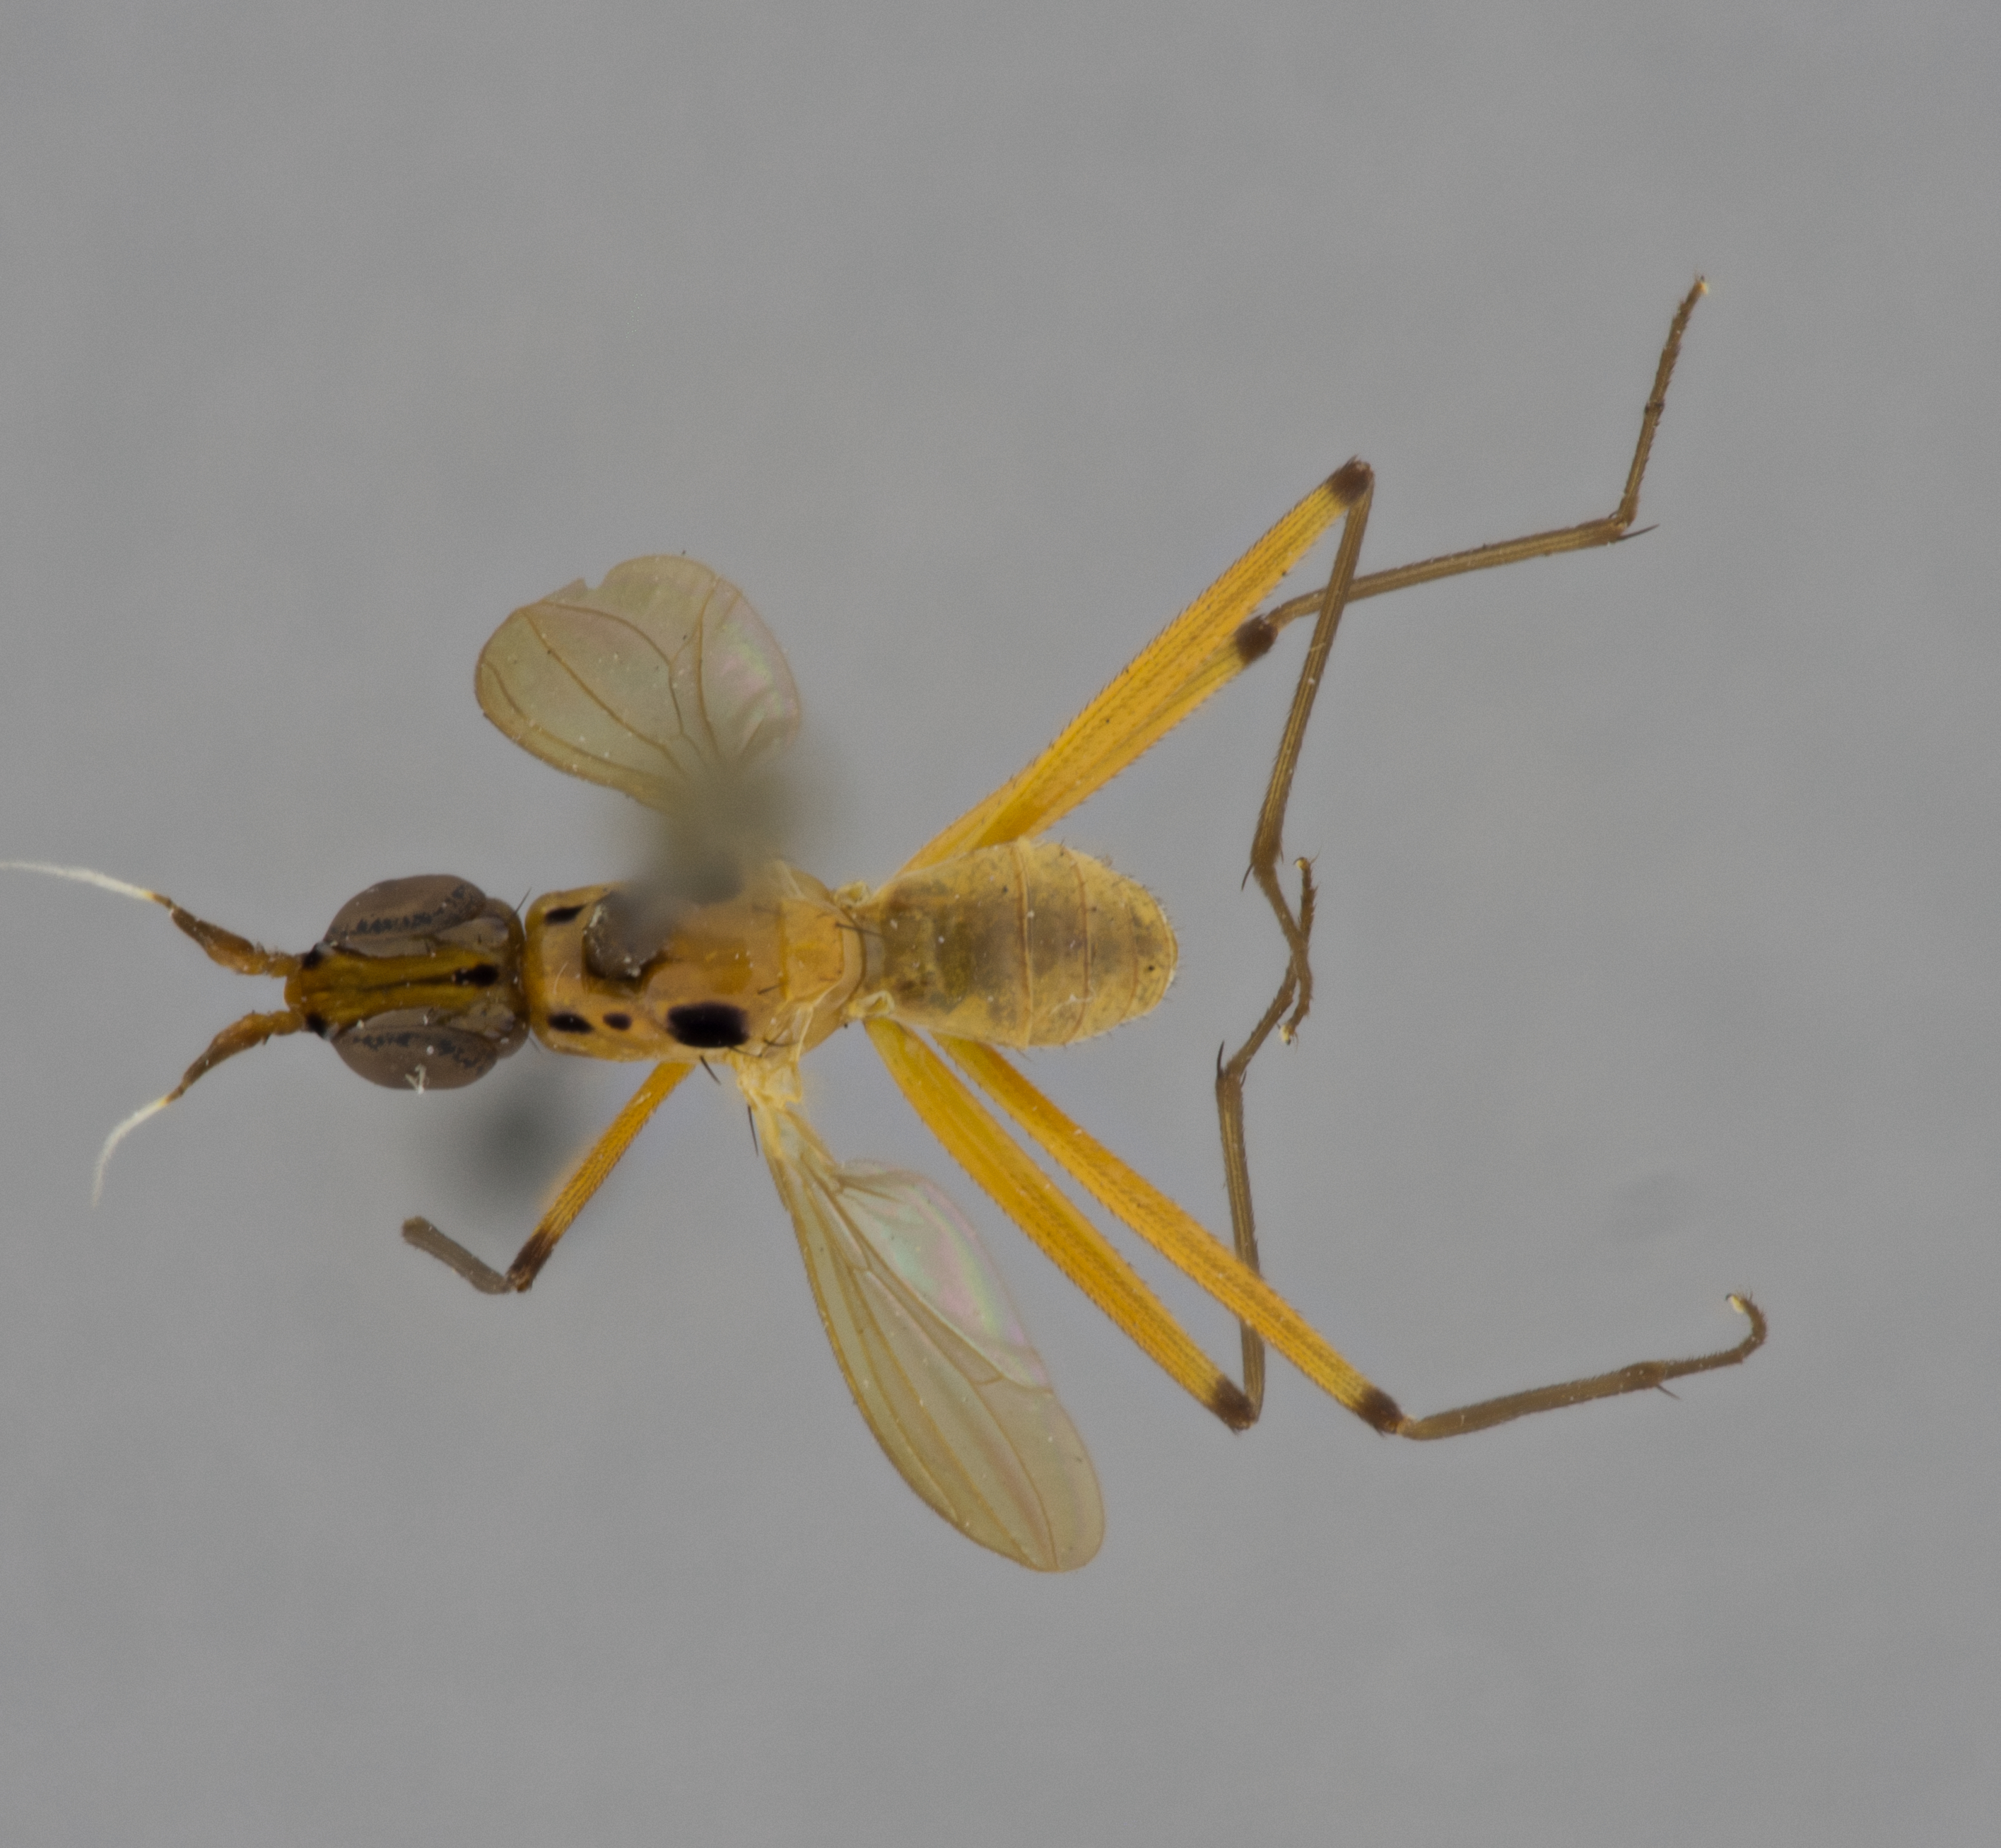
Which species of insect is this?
Telostylus philippinensis
